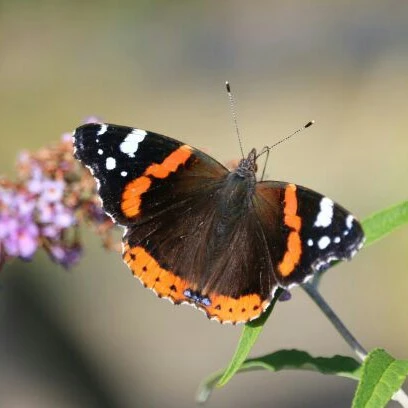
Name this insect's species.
Vanessa atalanta
